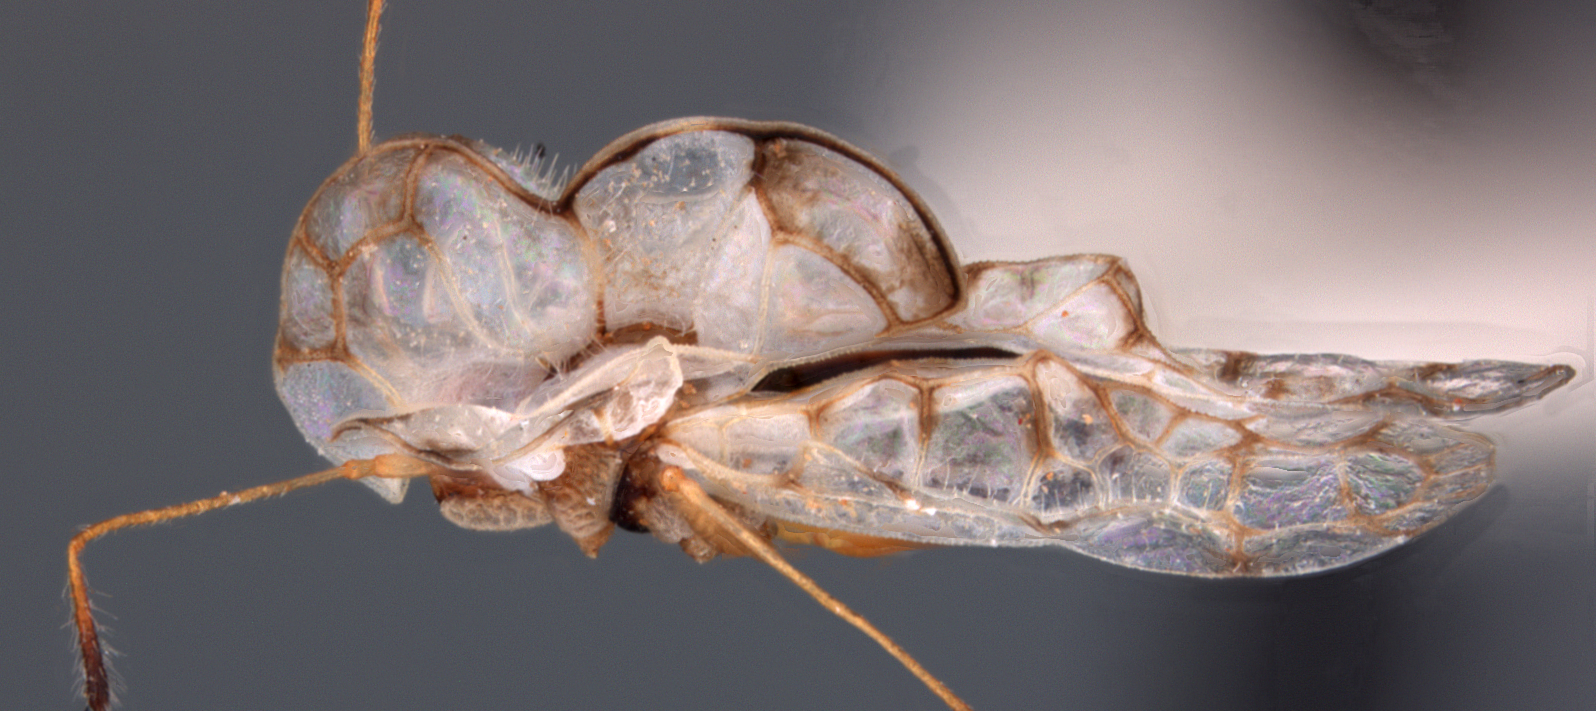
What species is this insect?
Bako dieides
